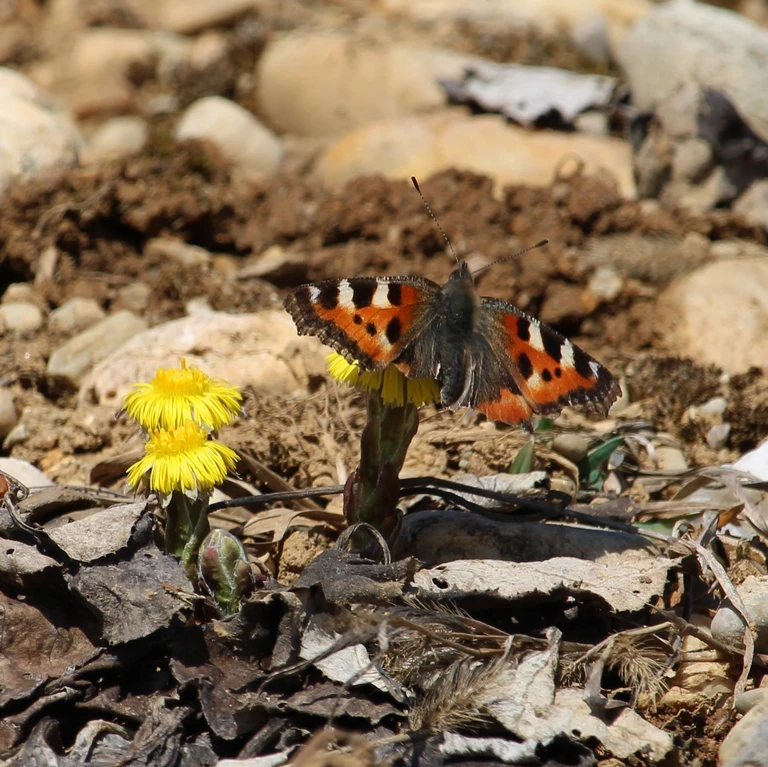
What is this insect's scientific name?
Aglais urticae
